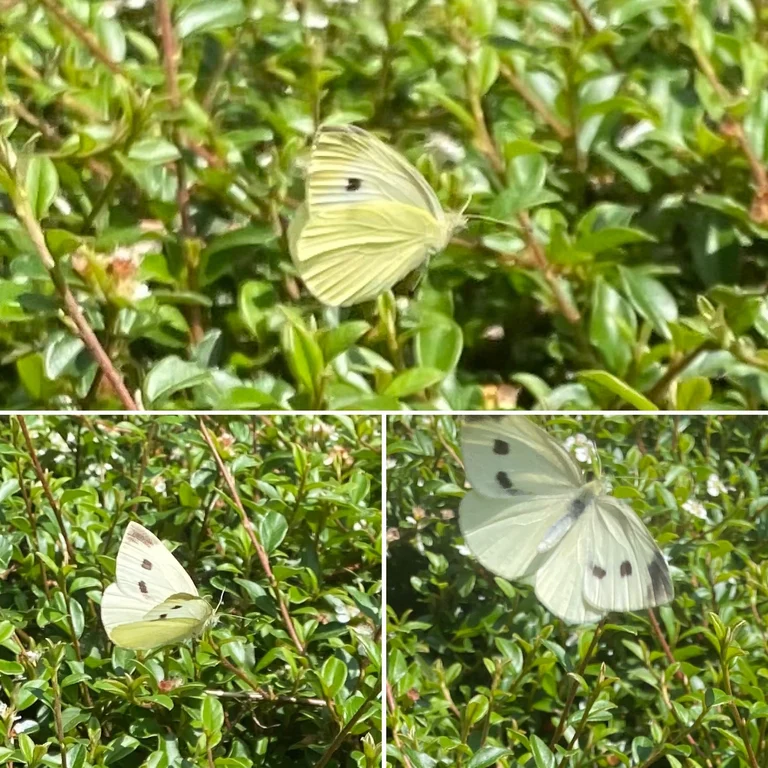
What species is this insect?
Pieris rapae
